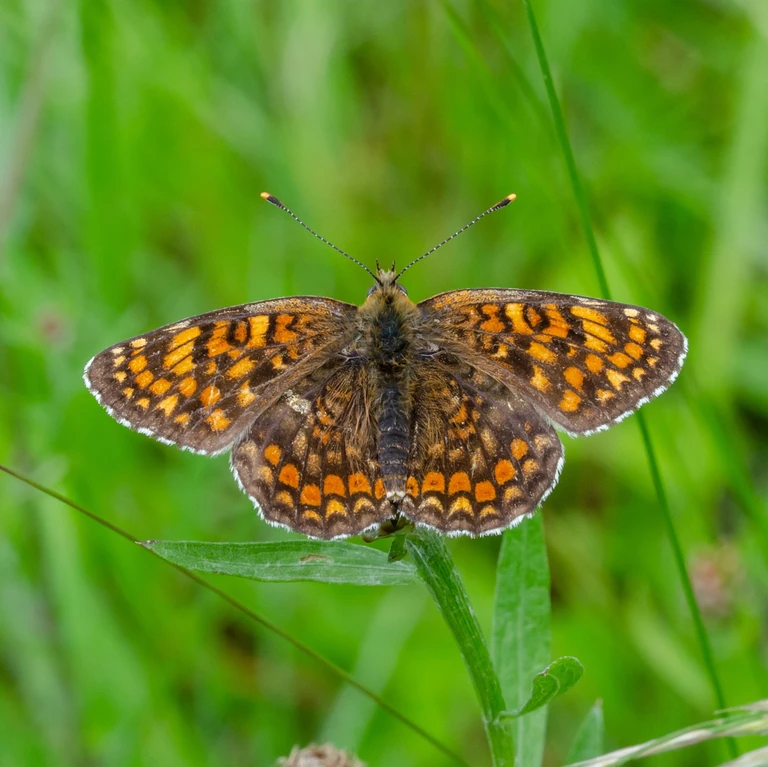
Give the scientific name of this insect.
Melitaea phoebe
